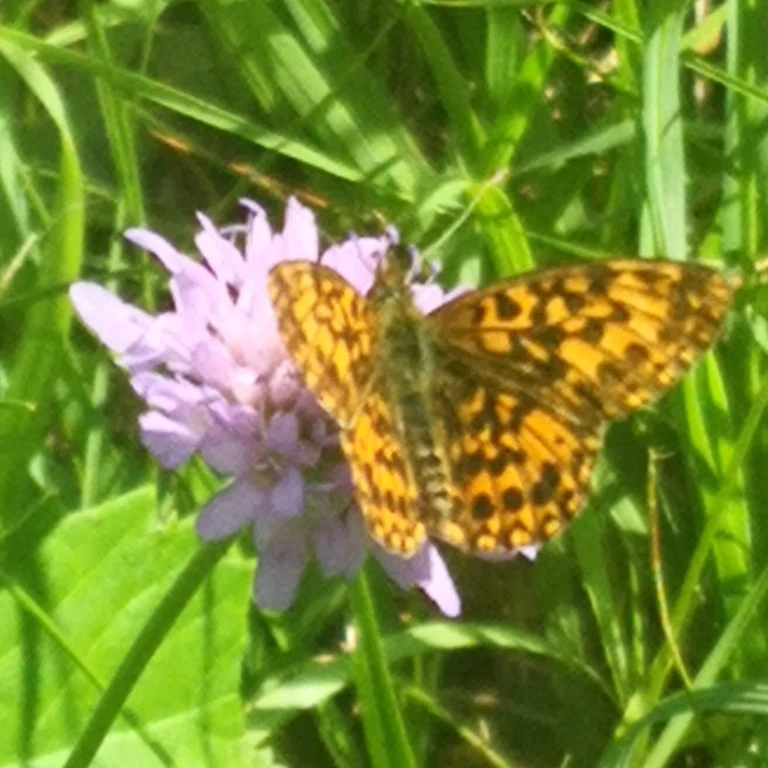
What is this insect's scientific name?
Boloria dia
